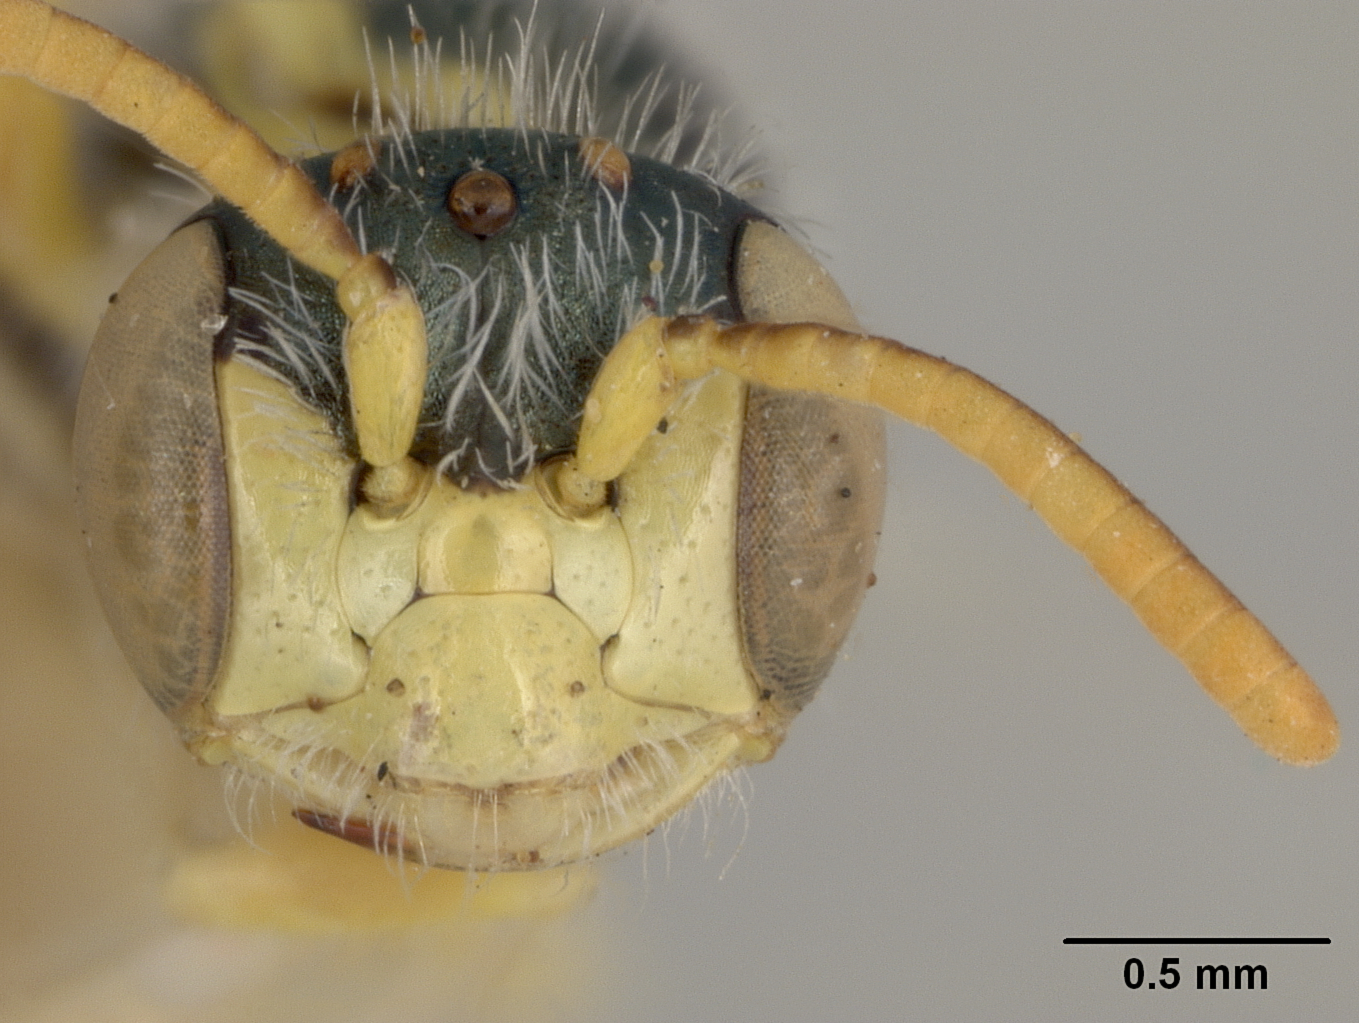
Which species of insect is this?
Perdita chrysothamni
